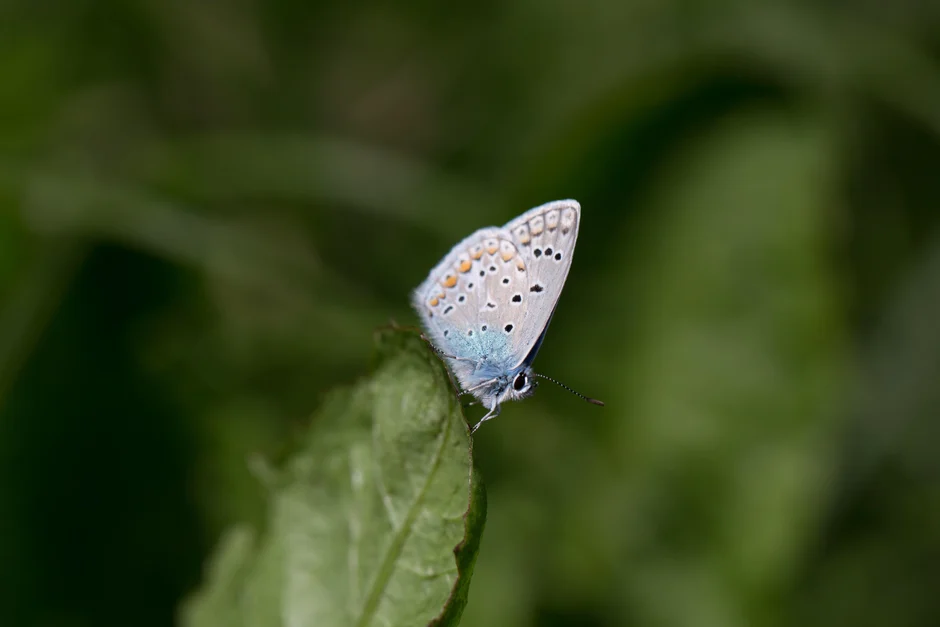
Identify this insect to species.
Polyommatus icarus
